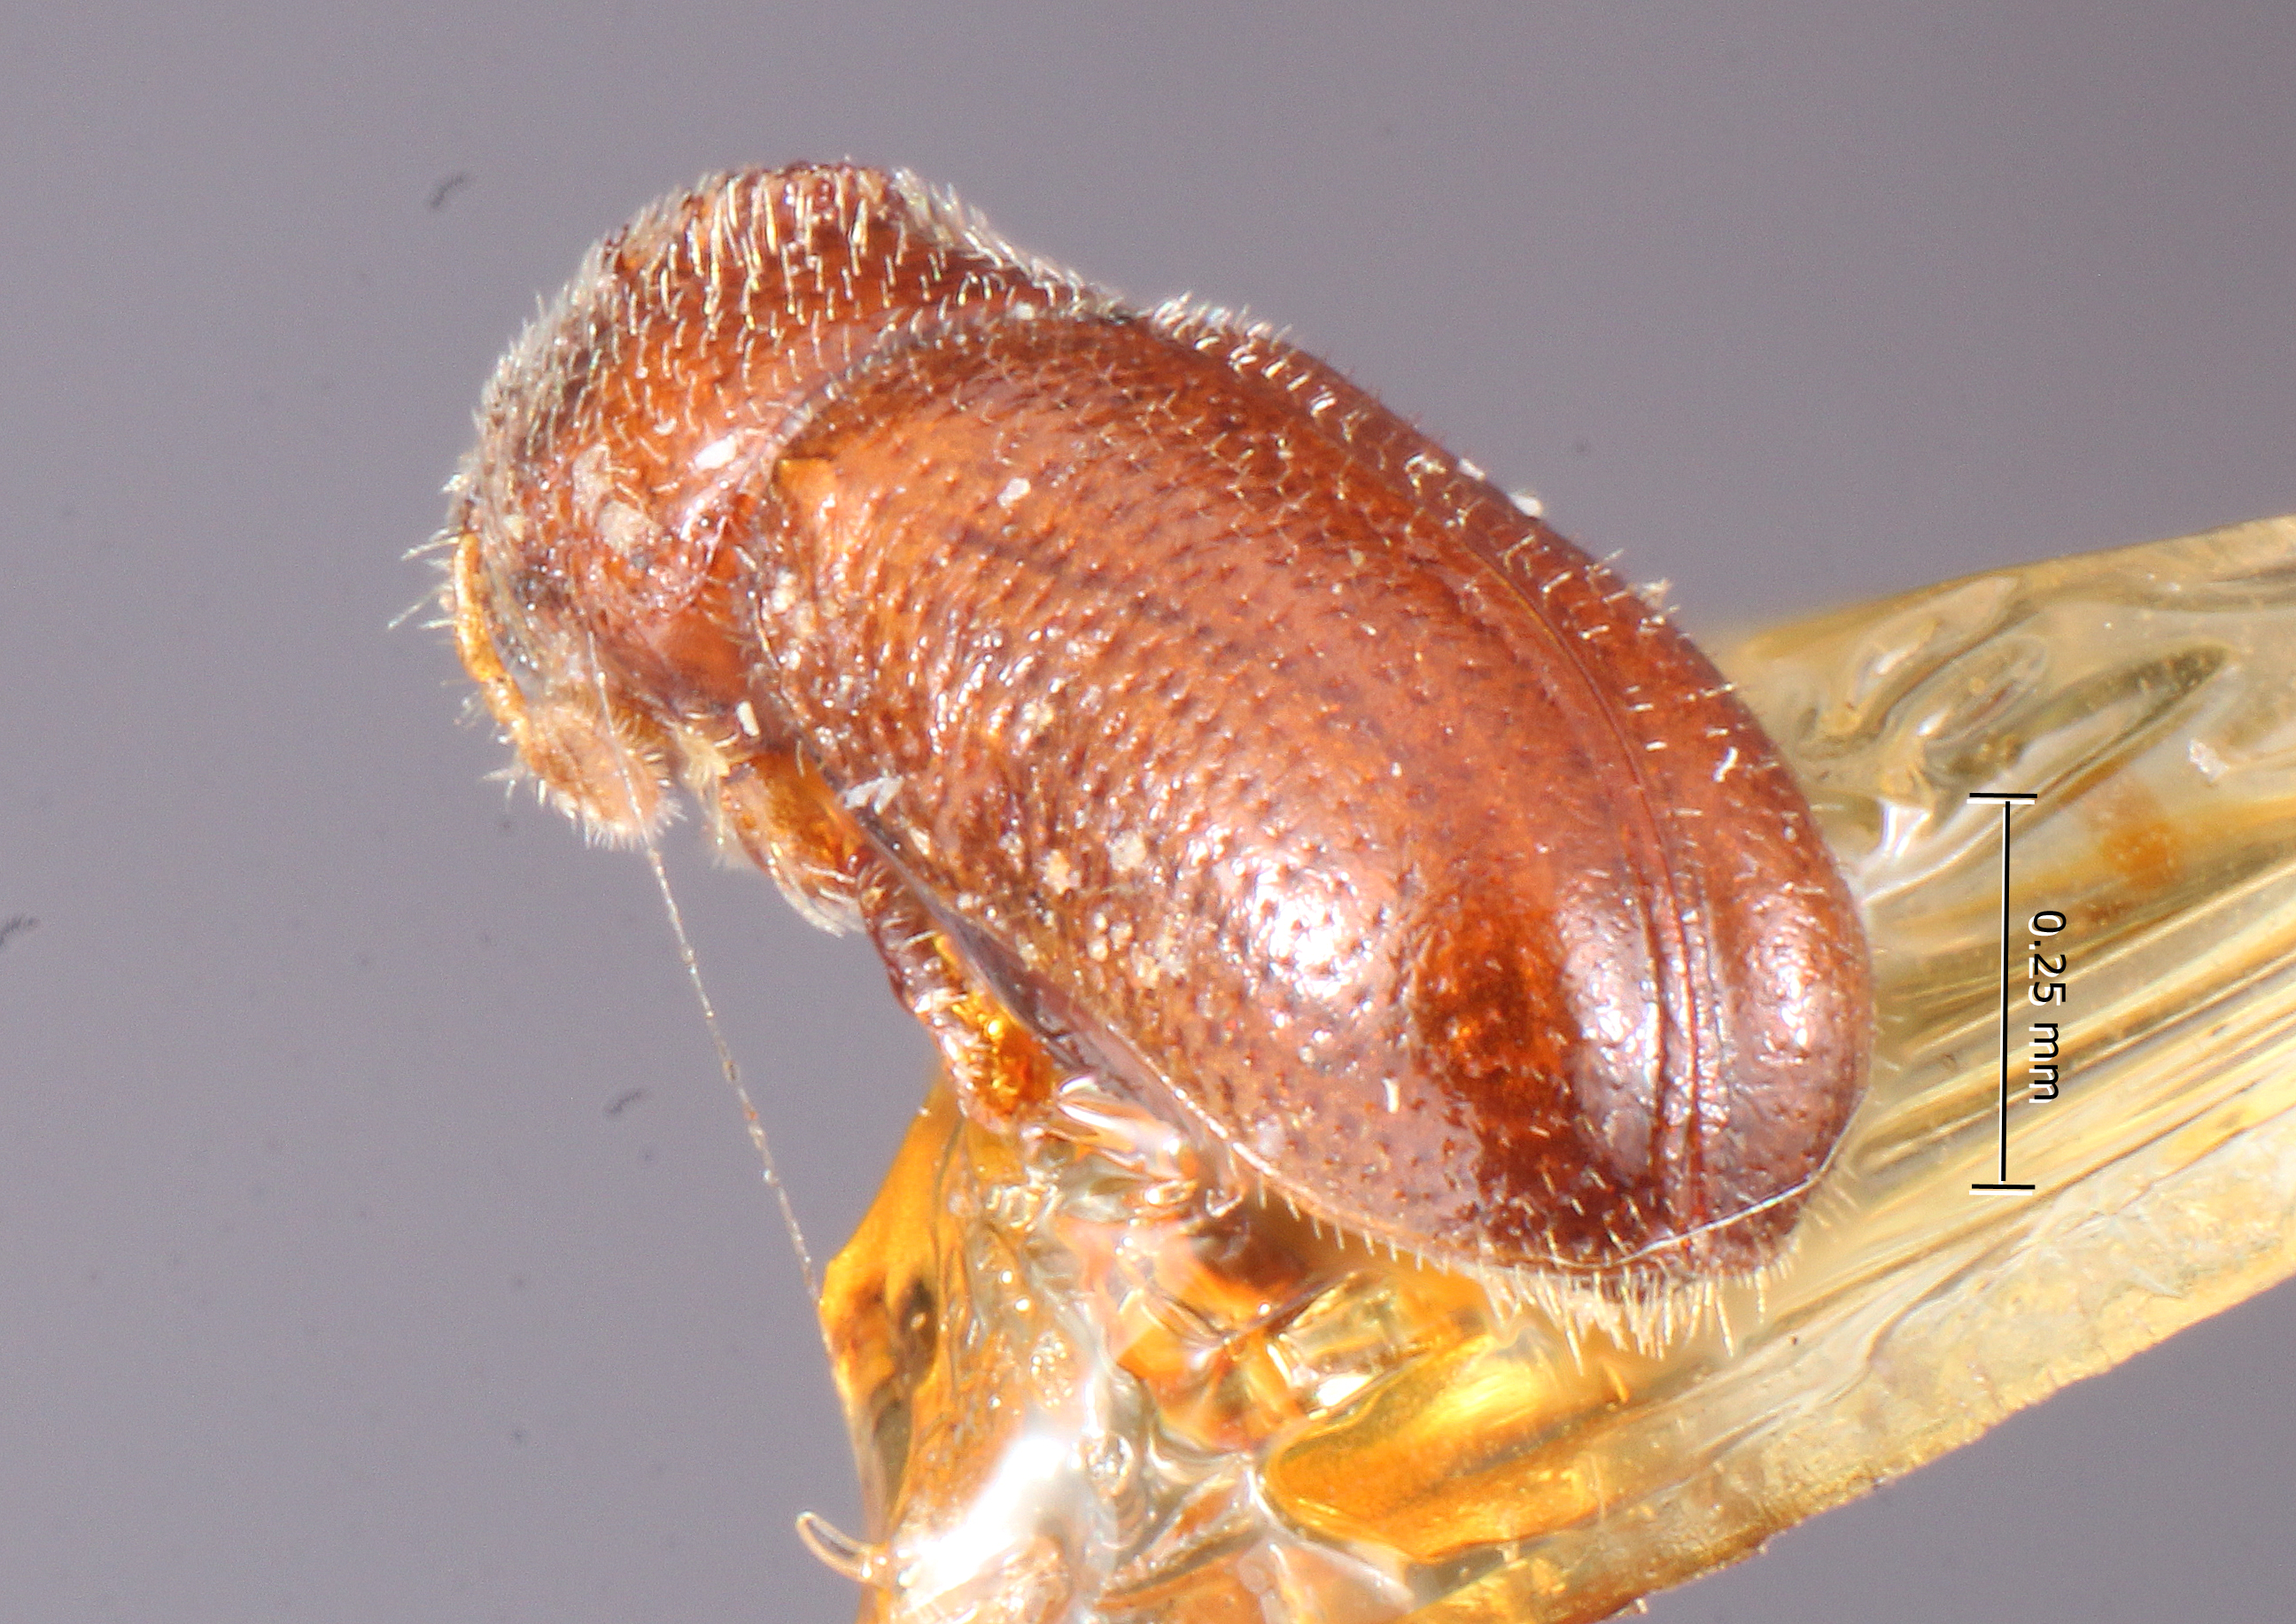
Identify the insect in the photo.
Pityophthorus monophyllae
